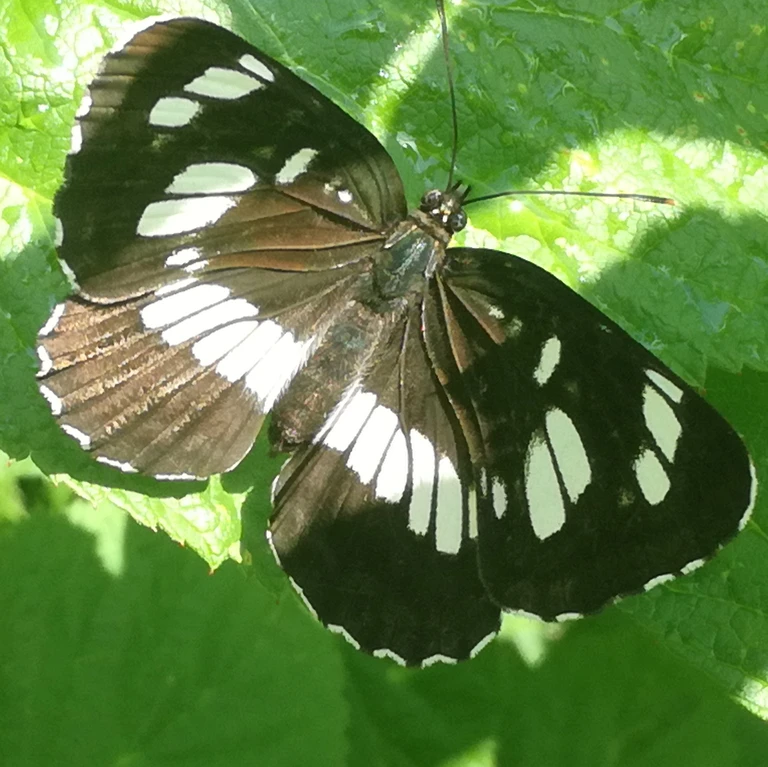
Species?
Neptis rivularis
